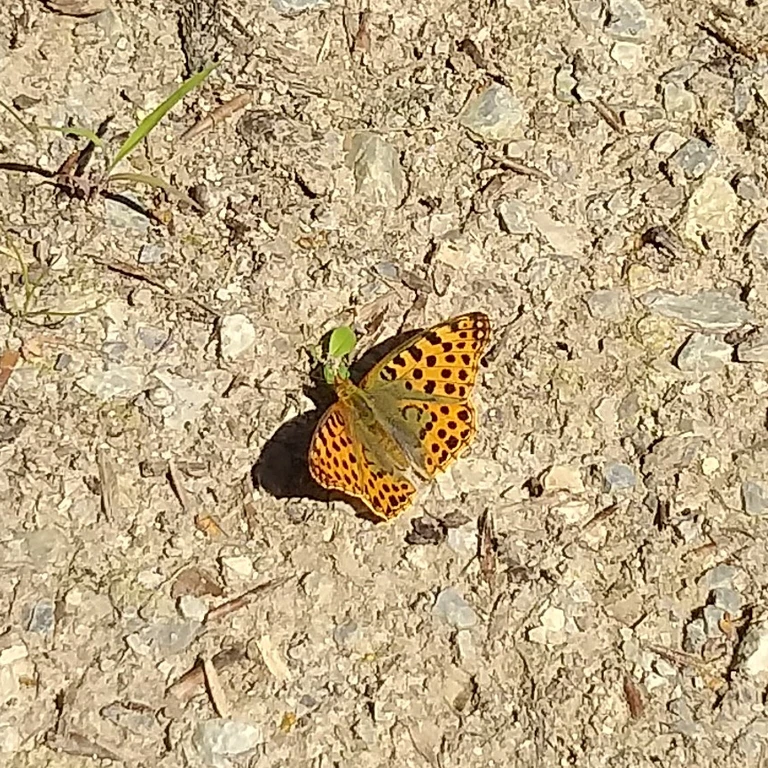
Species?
Issoria lathonia
